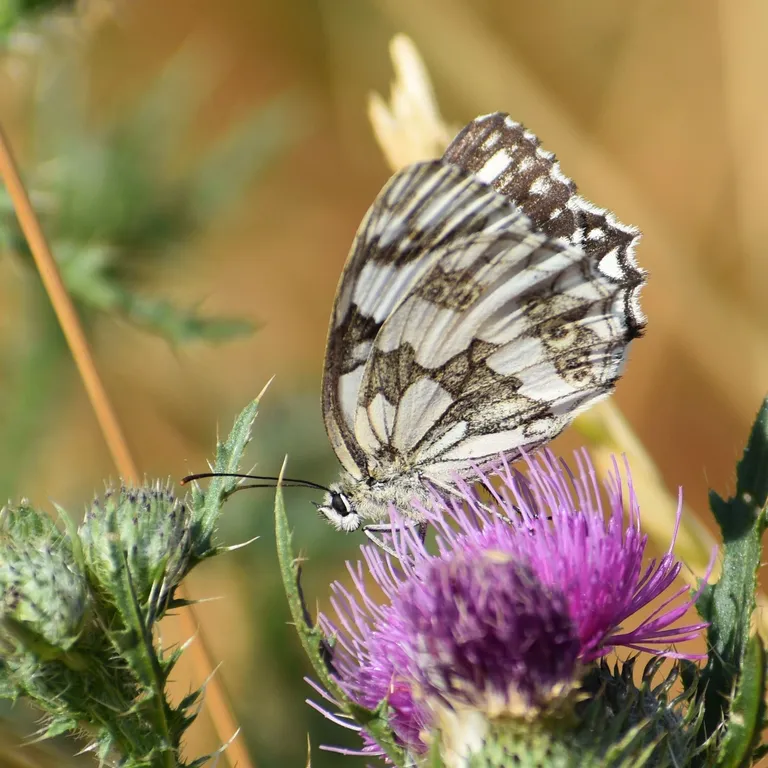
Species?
Melanargia galathea
